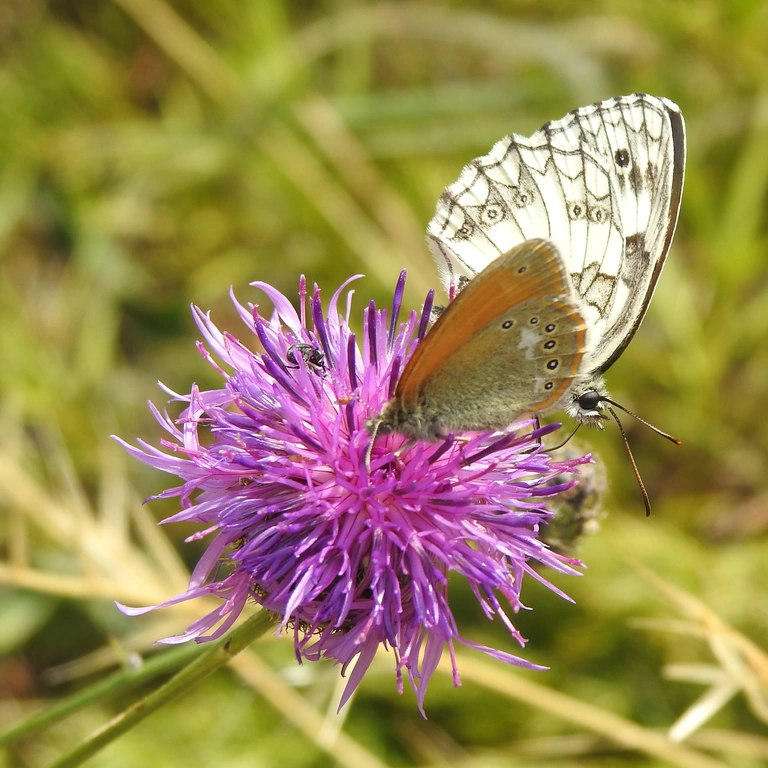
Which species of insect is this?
Melanargia galathea
